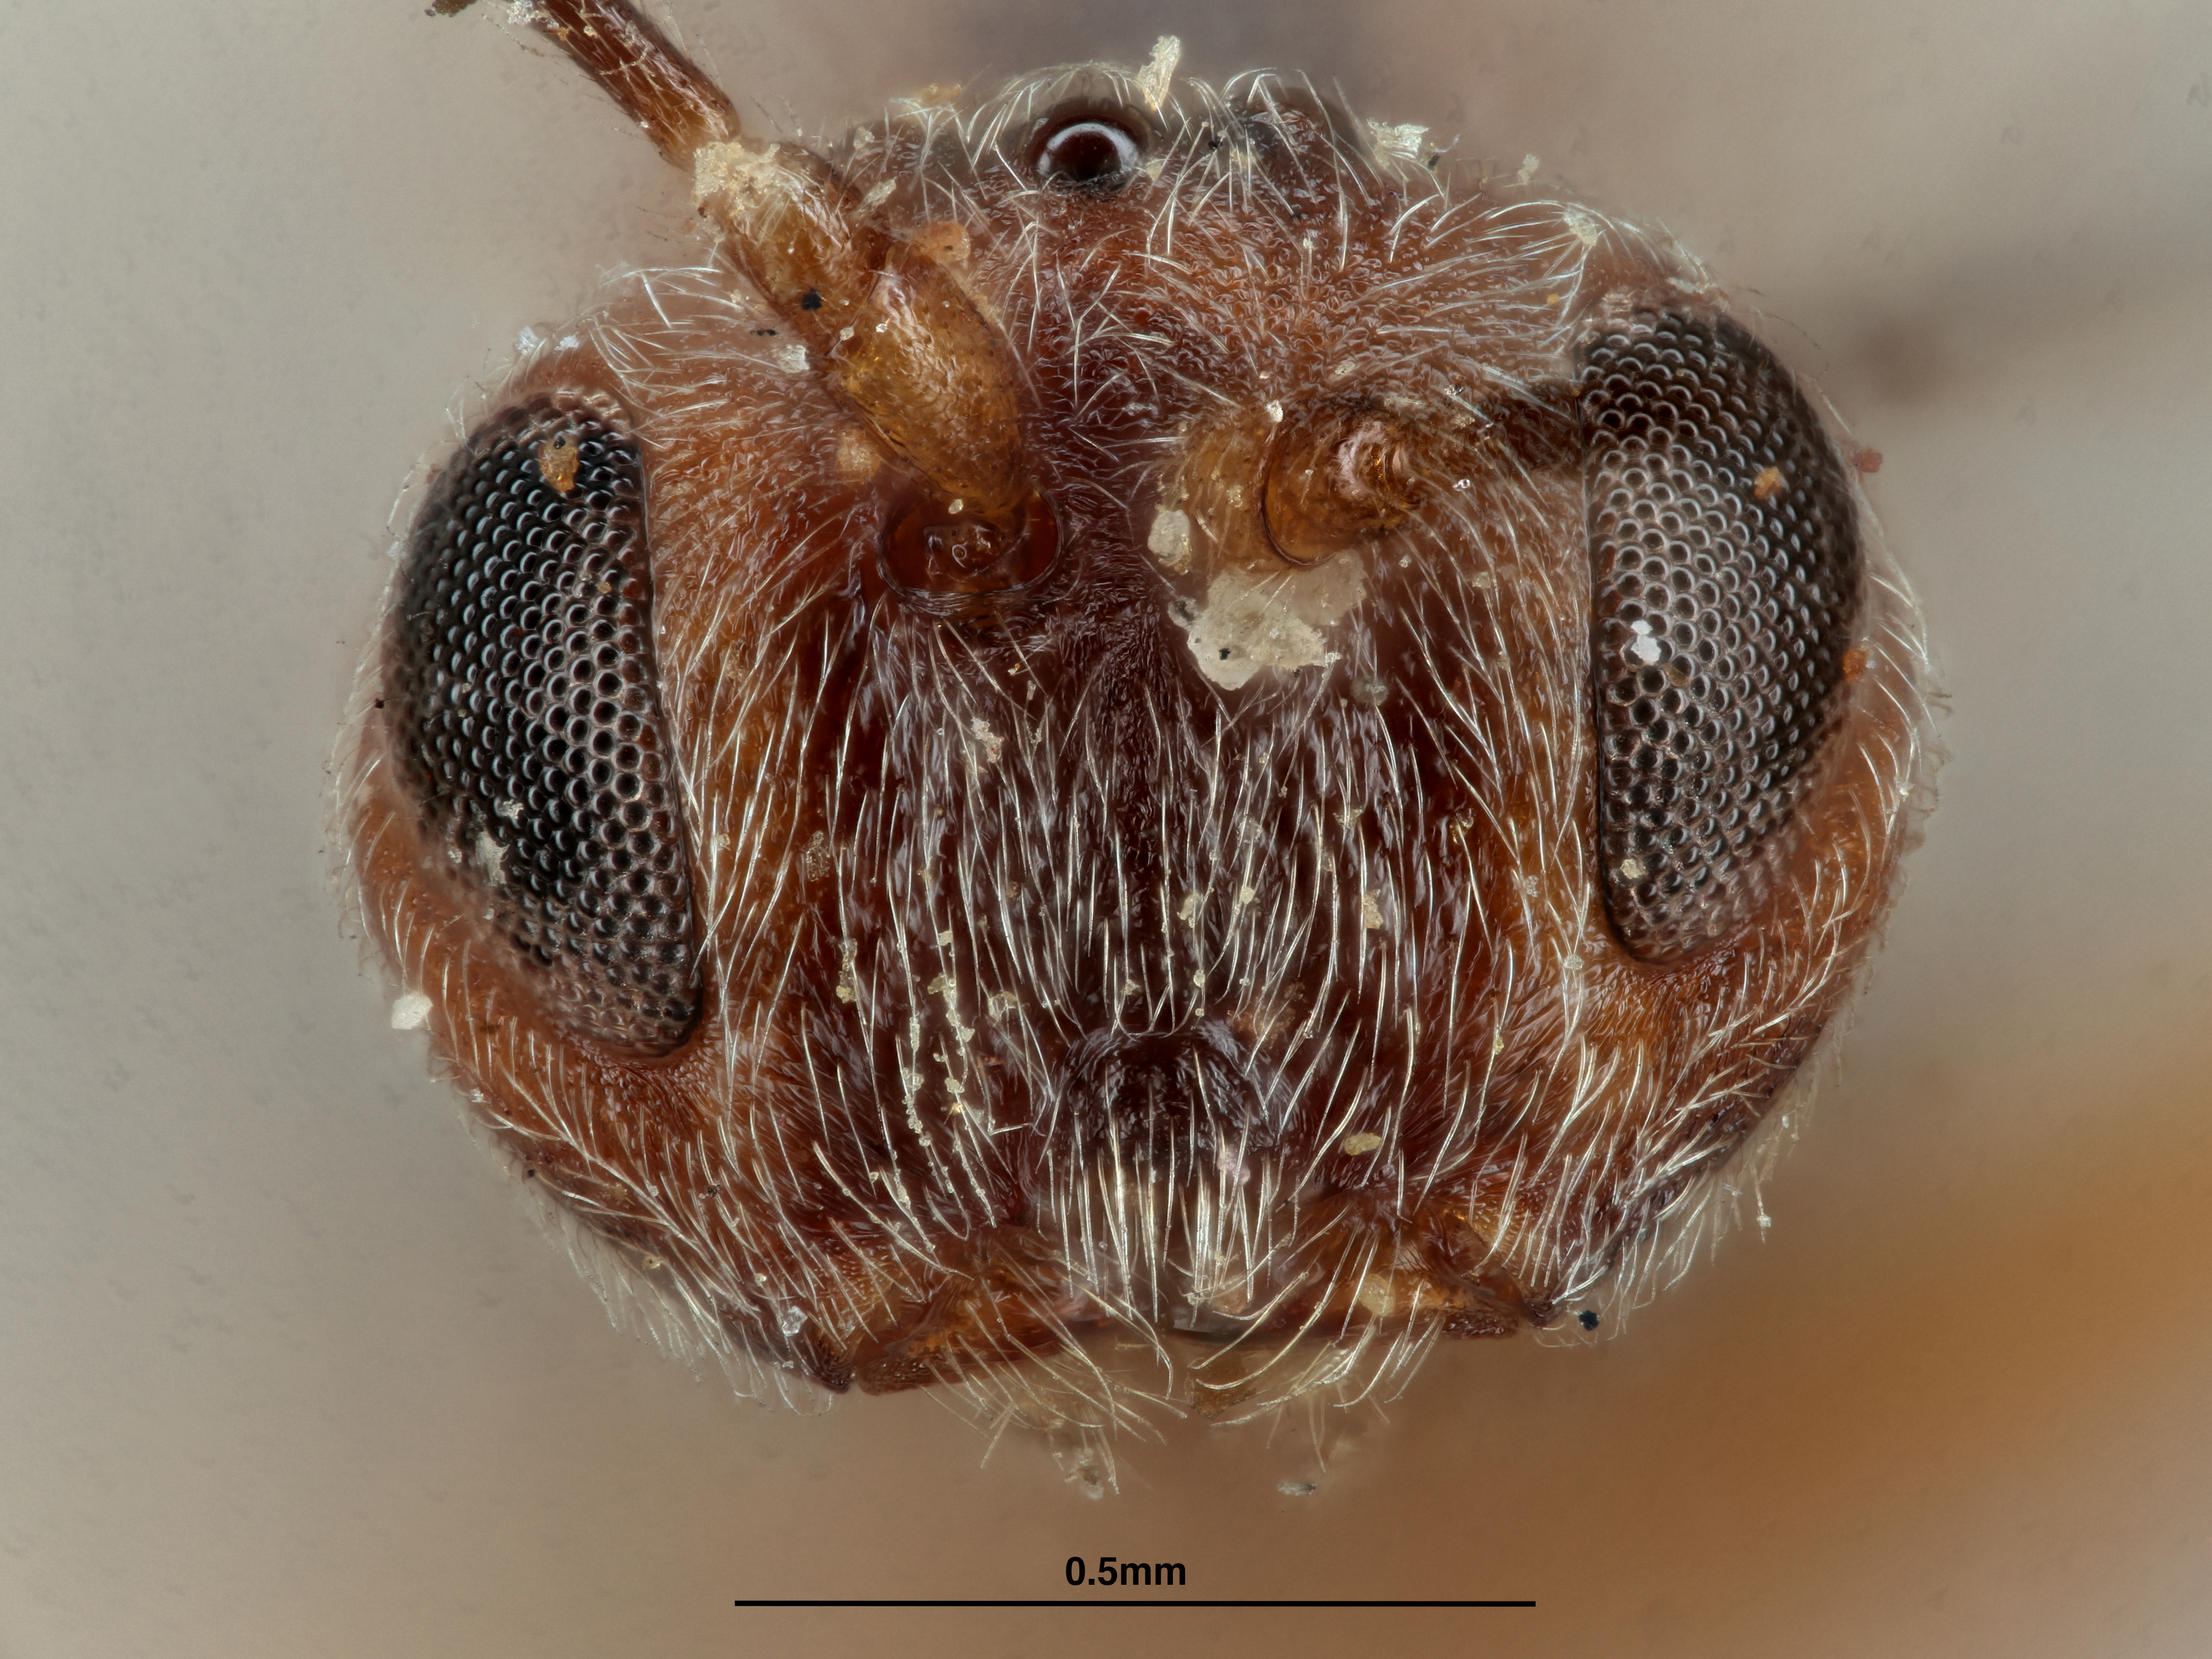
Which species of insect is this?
Holcaspis truckeensis
